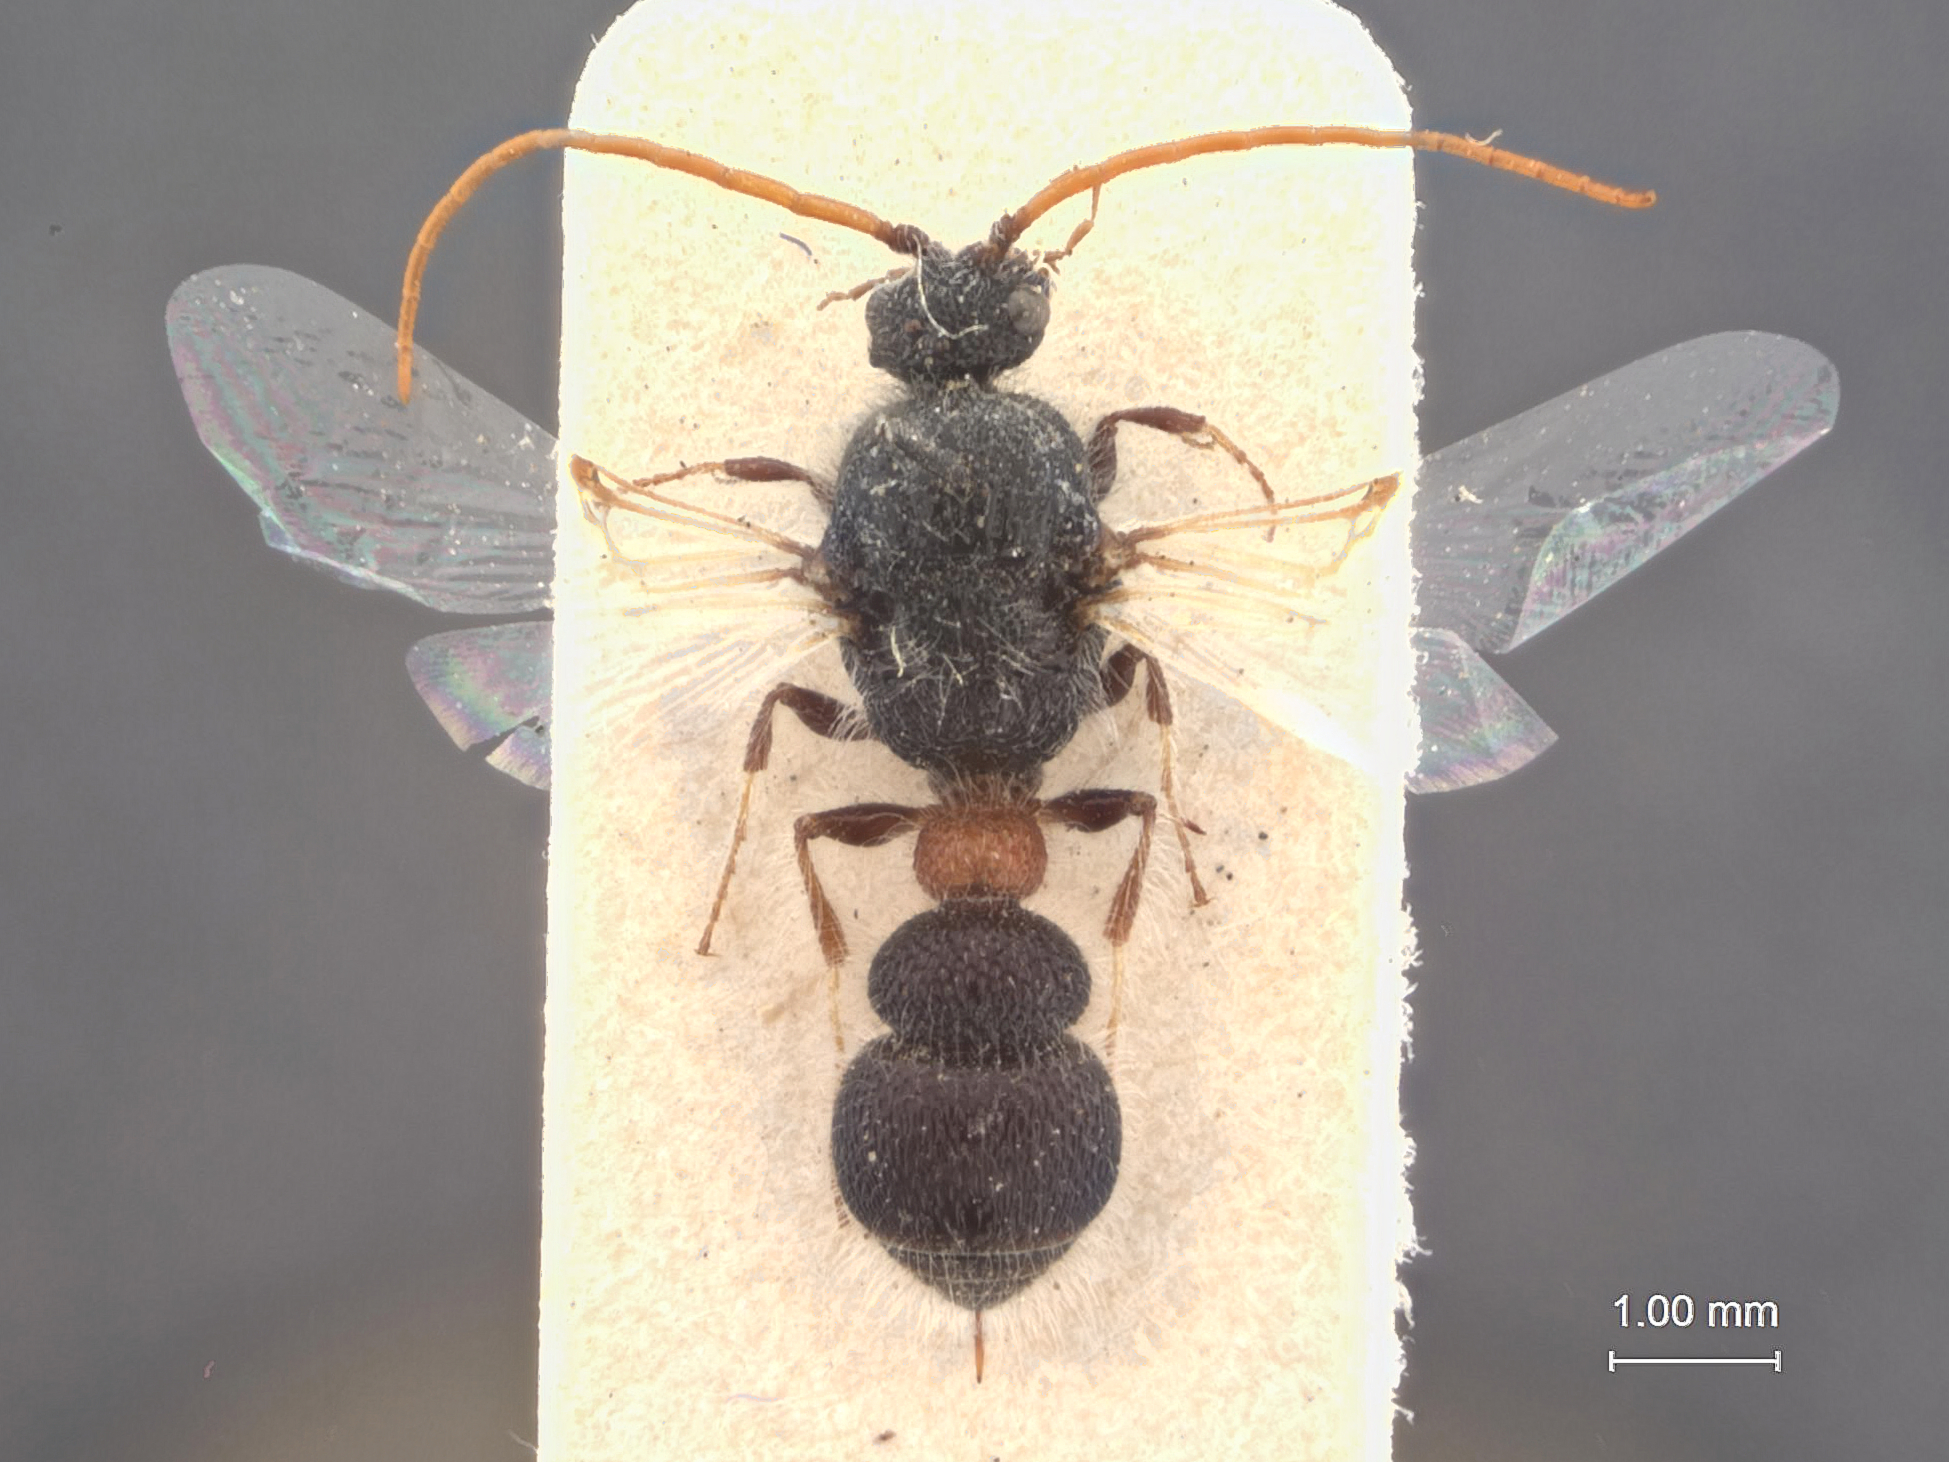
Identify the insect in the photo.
Apterogyna alfierii
